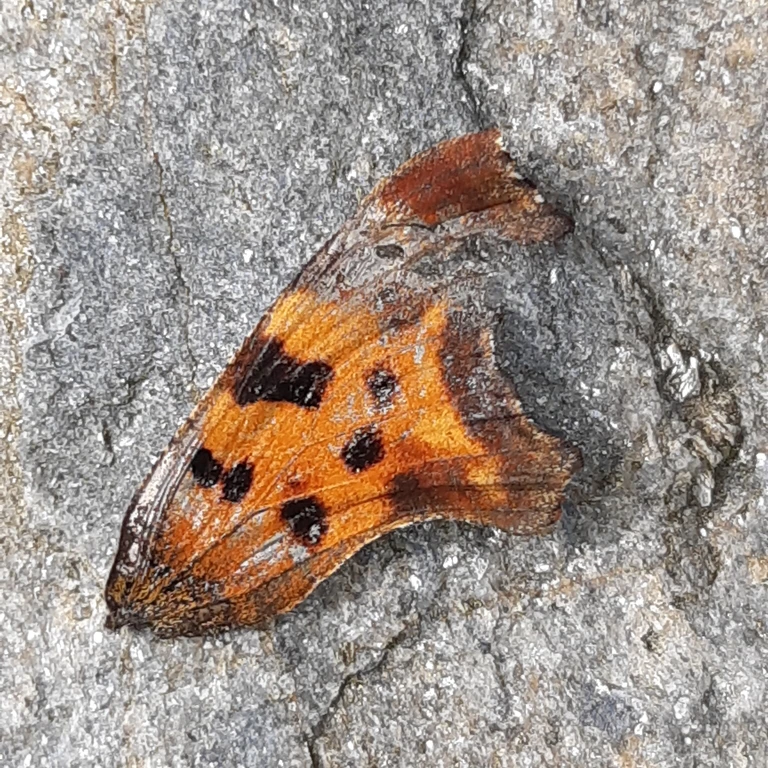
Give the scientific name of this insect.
Polygonia c-album
